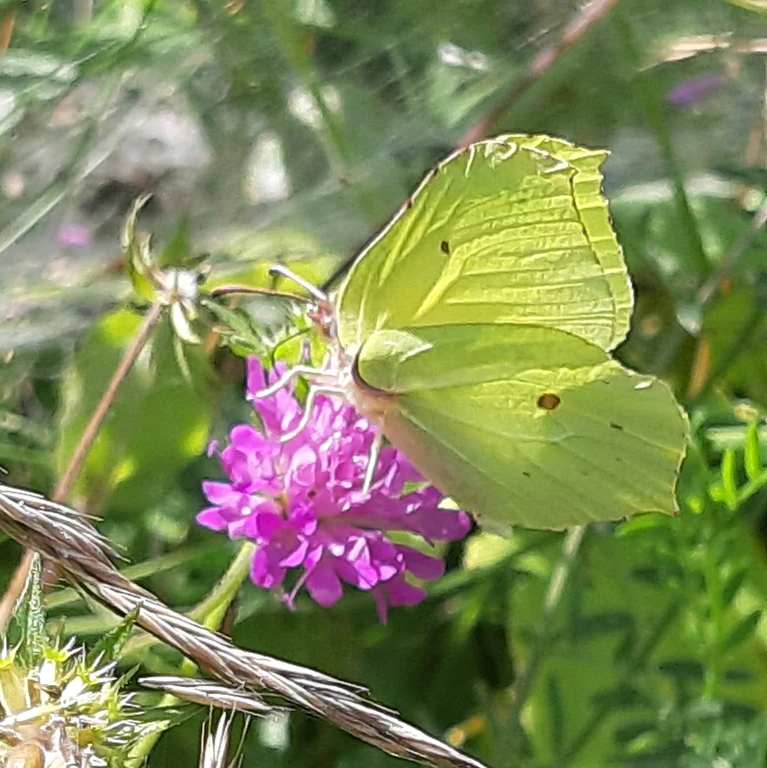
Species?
Gonepteryx rhamni
